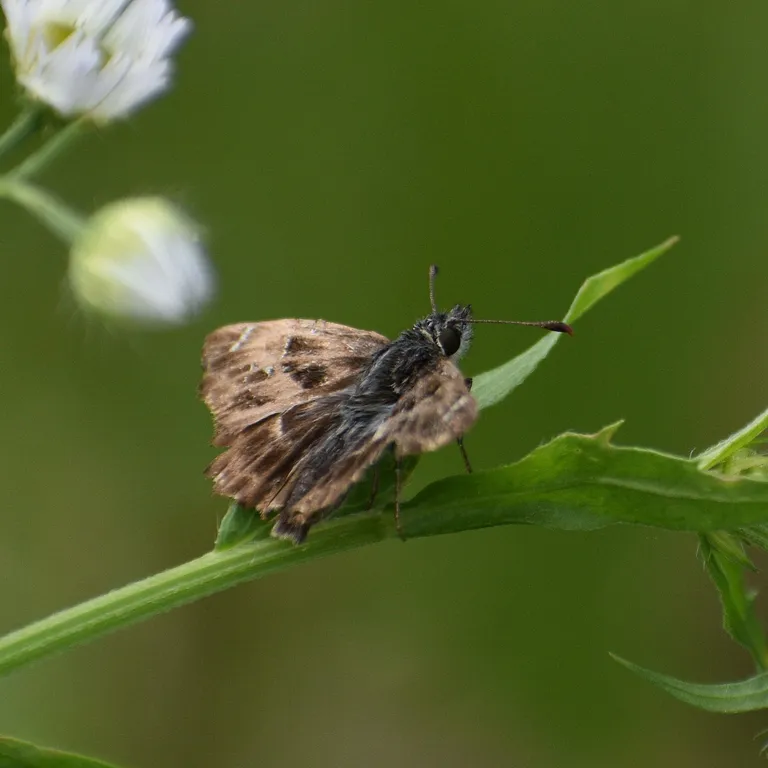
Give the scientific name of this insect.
Carcharodus alceae
